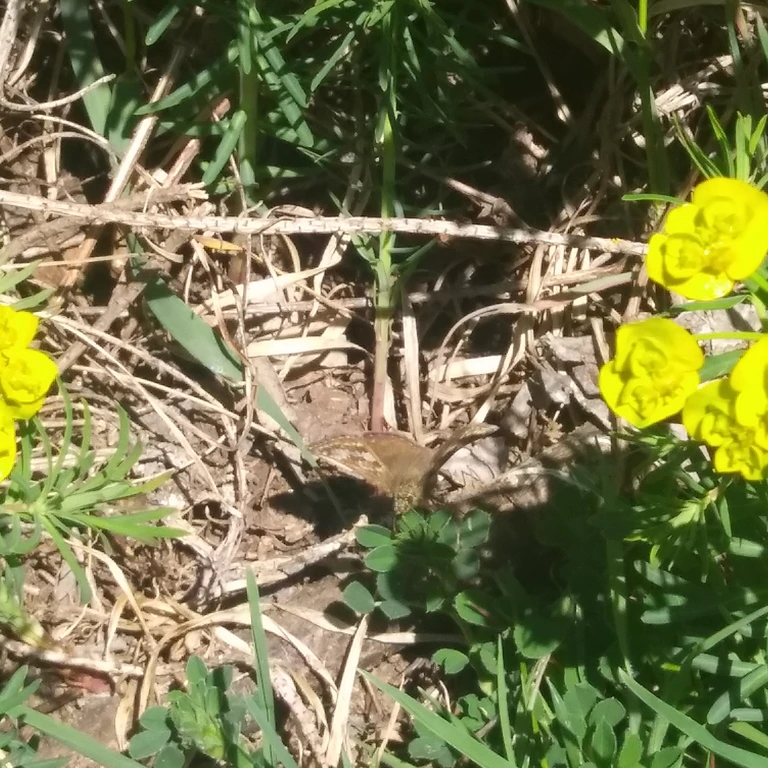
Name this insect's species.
Erynnis tages
